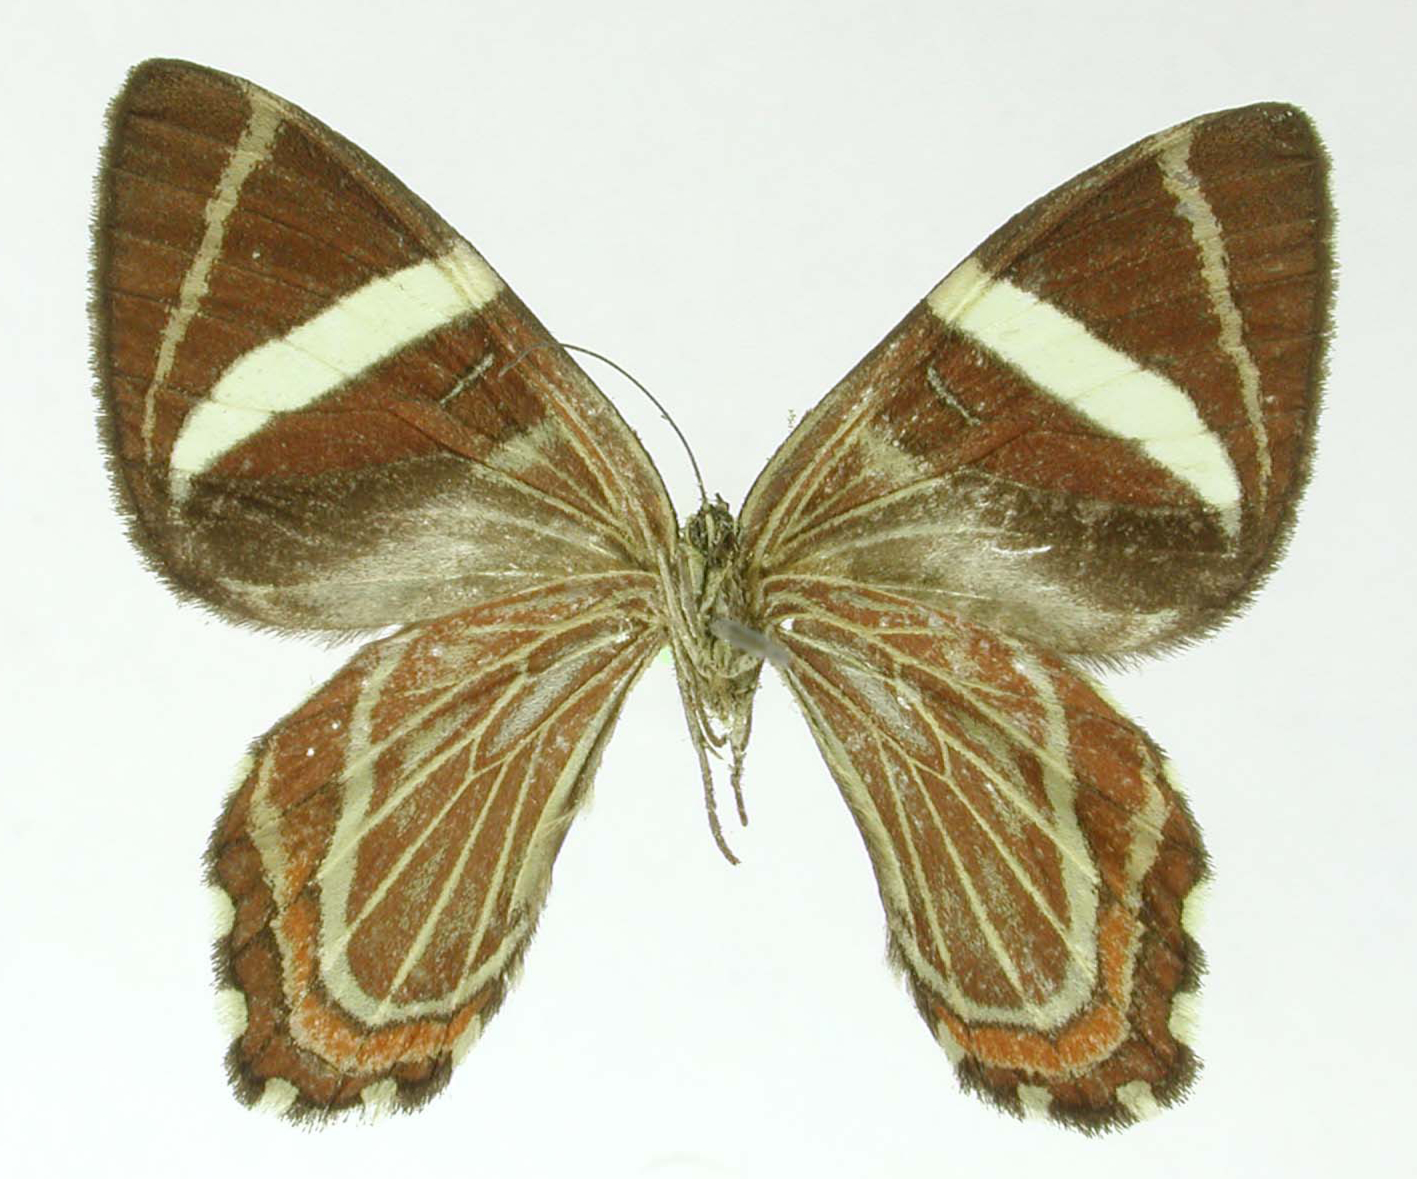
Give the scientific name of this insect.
Erateina reducta
